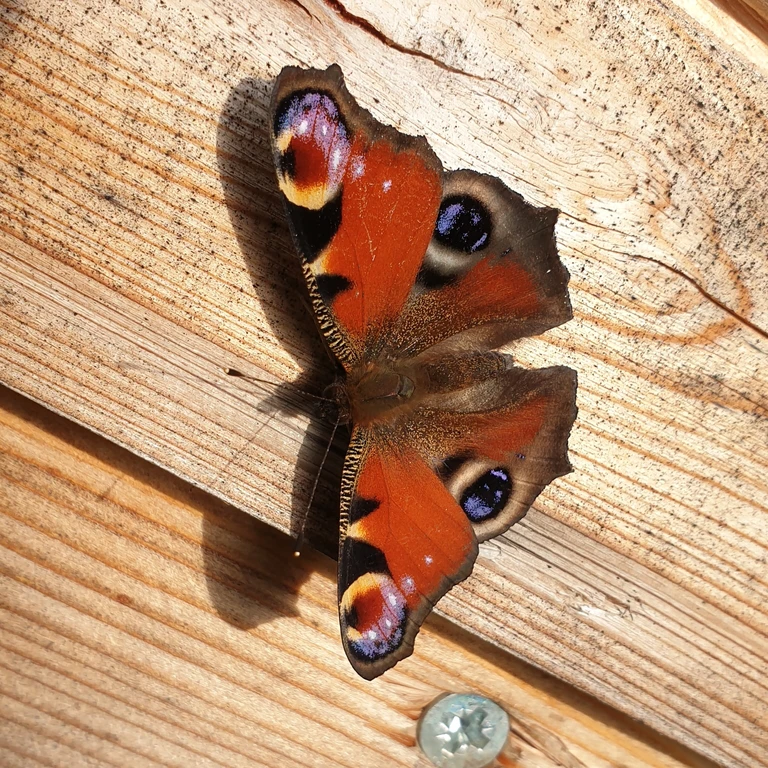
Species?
Aglais io
